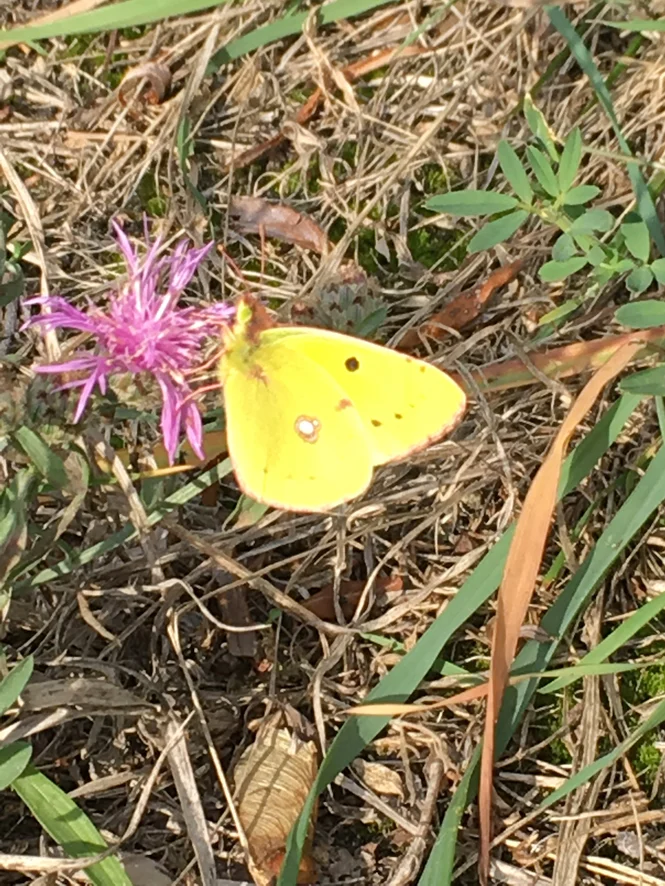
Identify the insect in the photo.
Colias croceus
